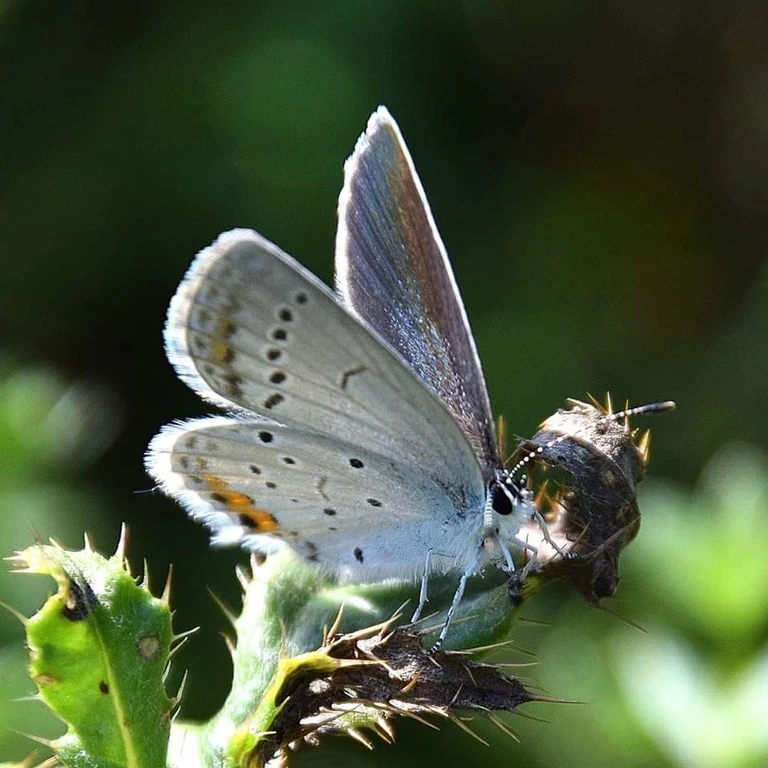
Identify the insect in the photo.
Cupido argiades (also Elkalyce argiades)
